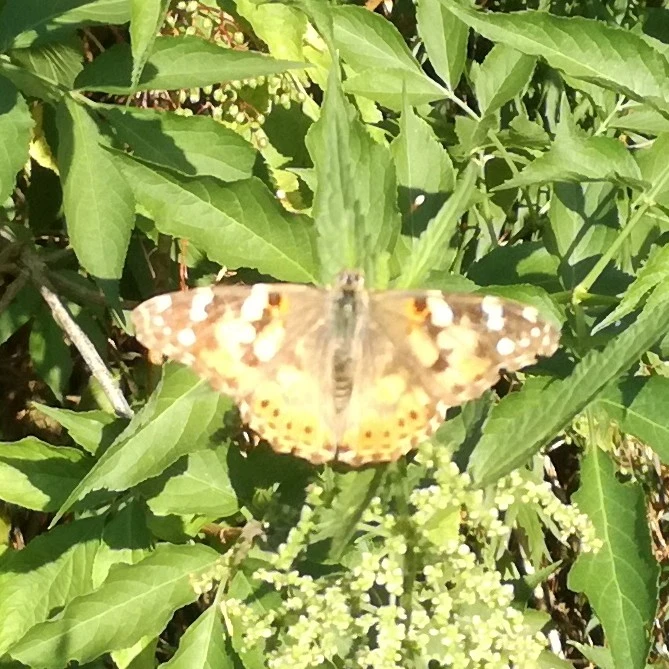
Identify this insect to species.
Vanessa cardui
